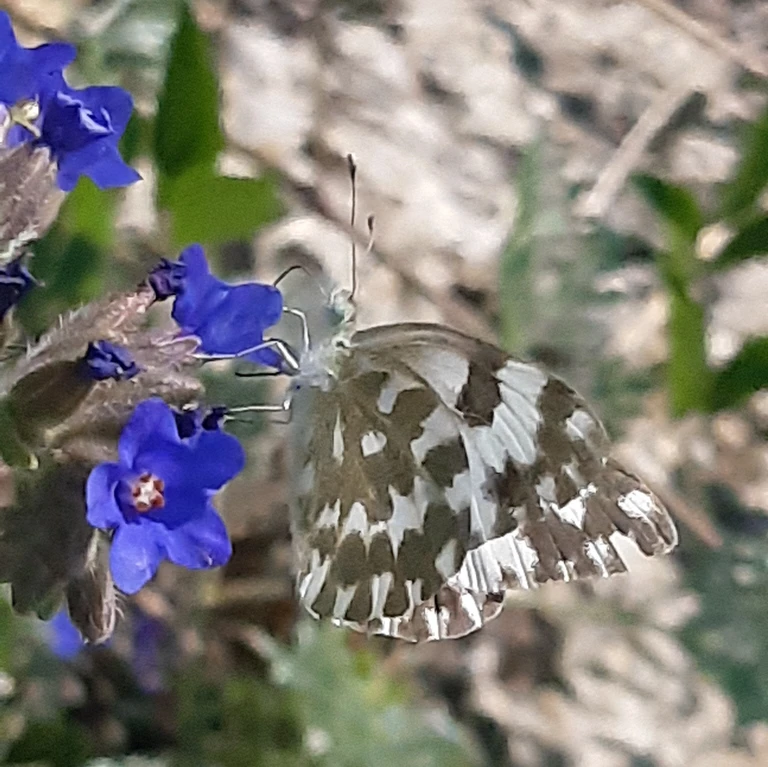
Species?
Pontia edusa
